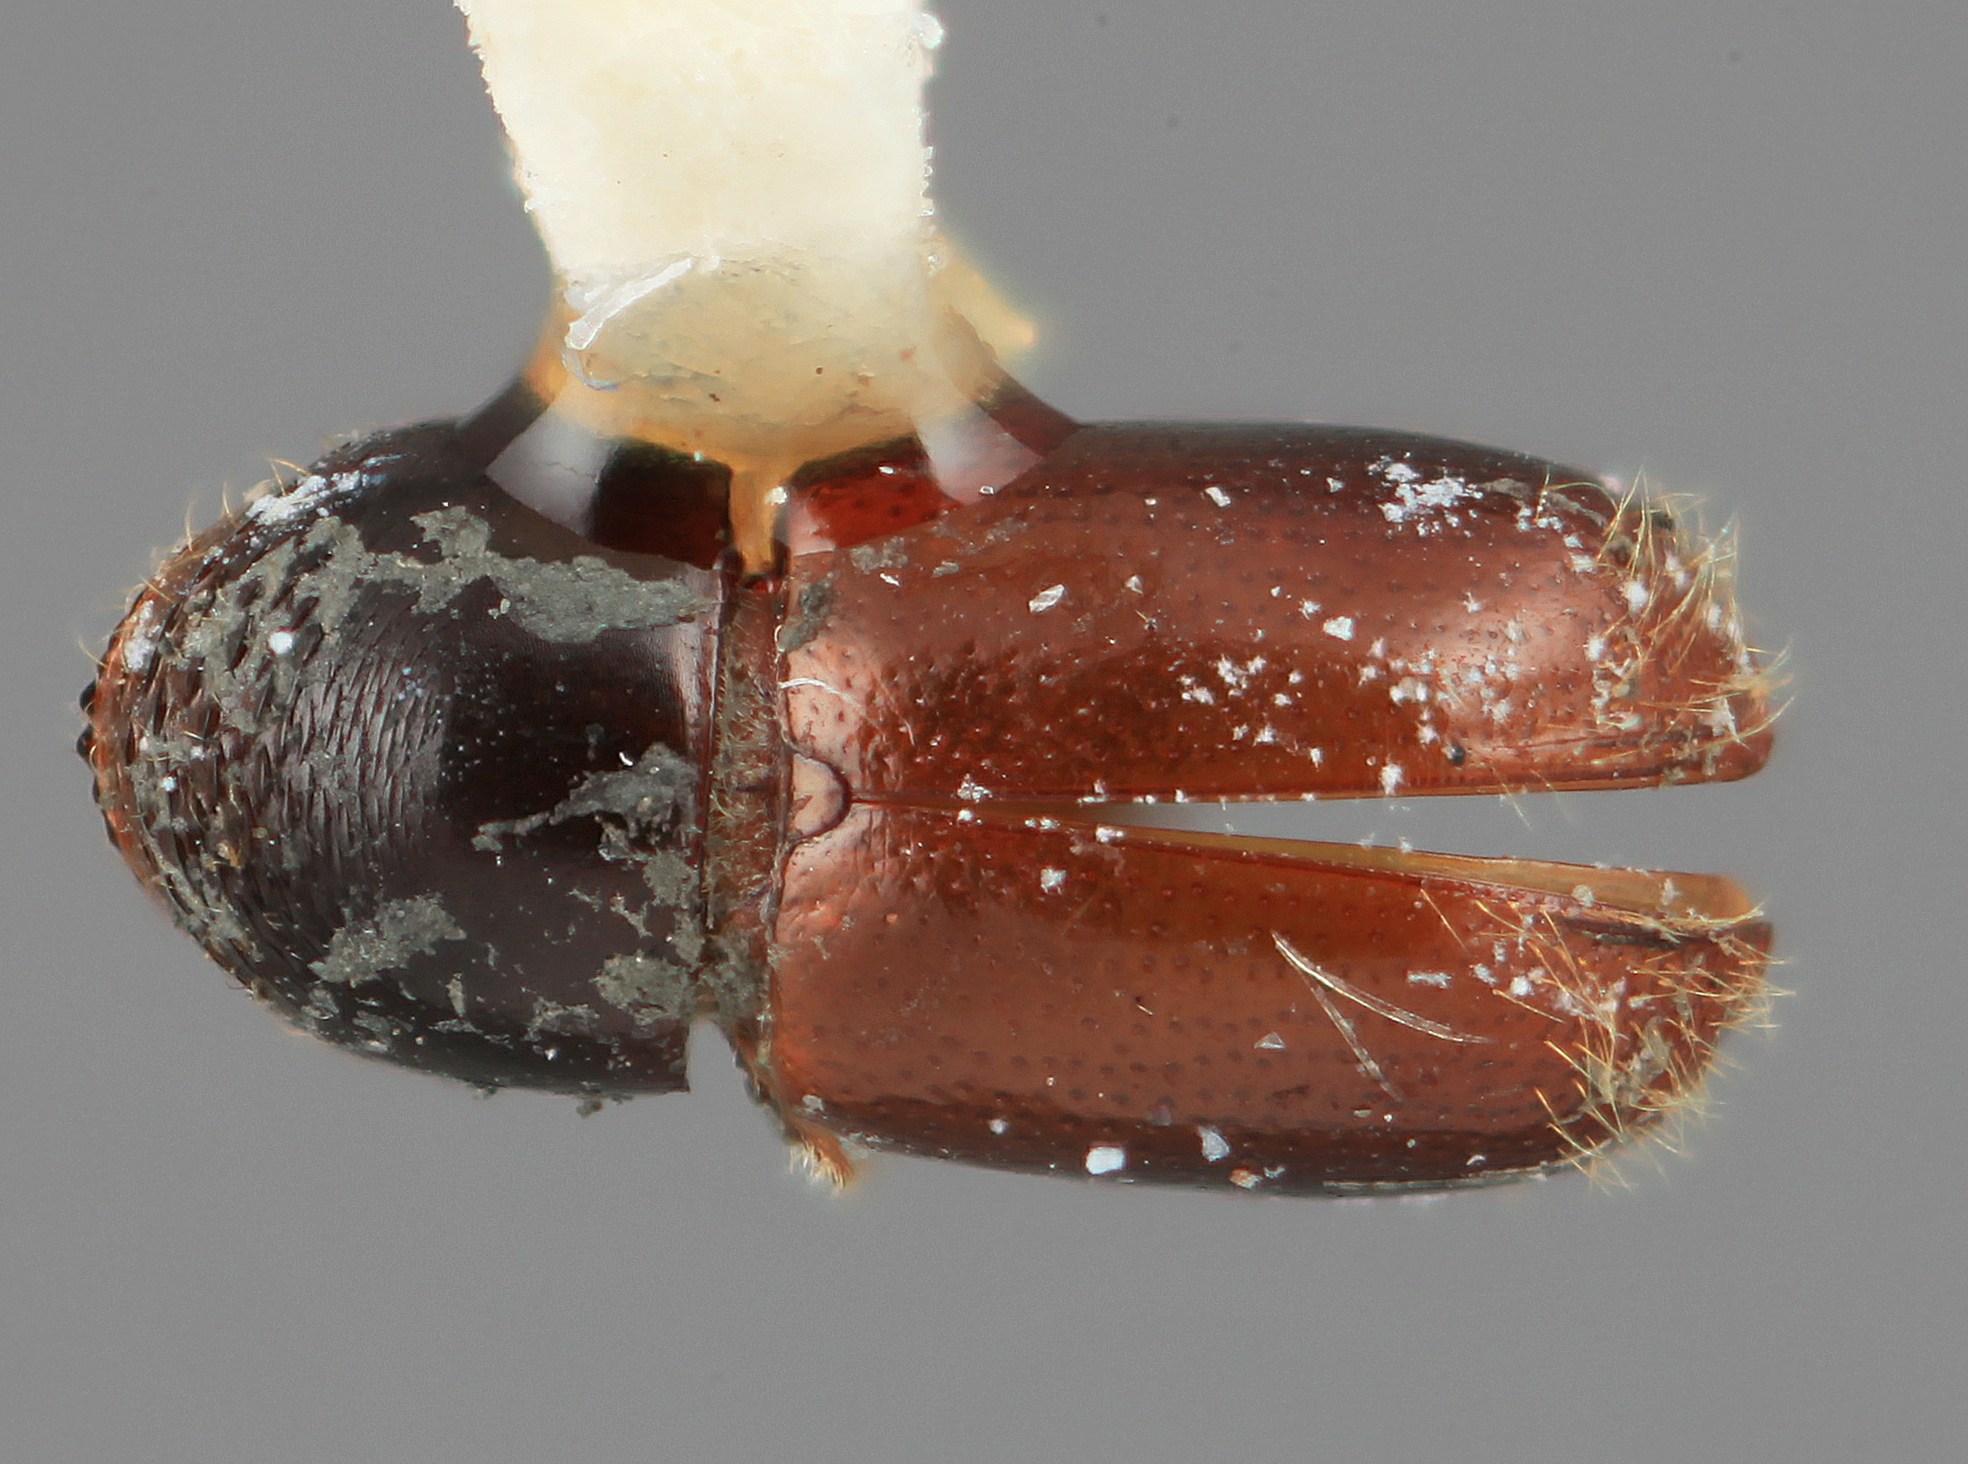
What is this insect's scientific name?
Corthyloxiphus willei
